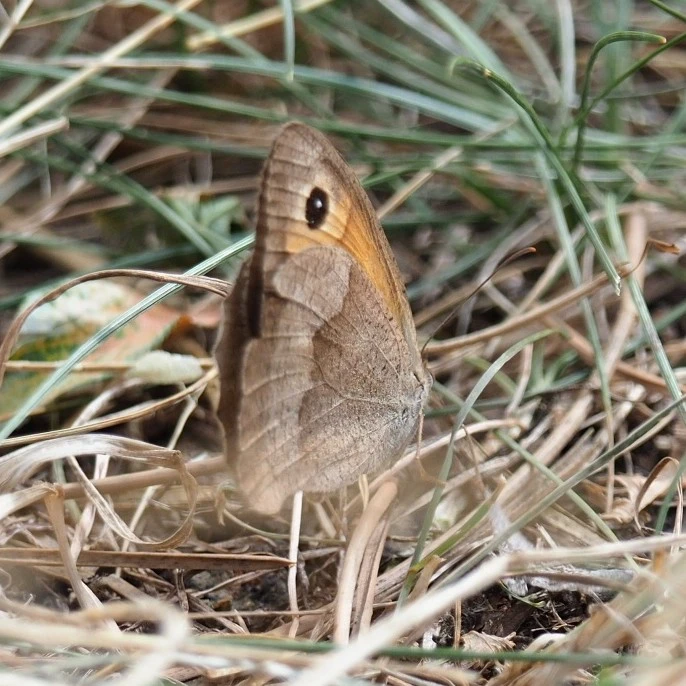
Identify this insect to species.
Maniola jurtina
